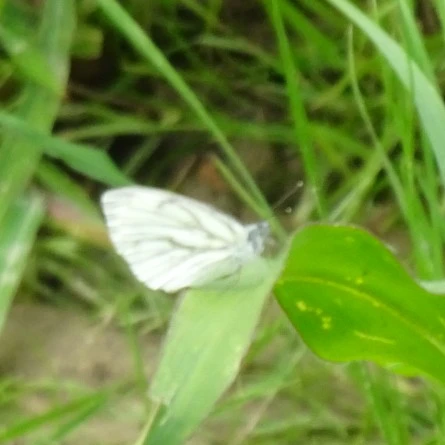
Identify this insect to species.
Pieris napi
